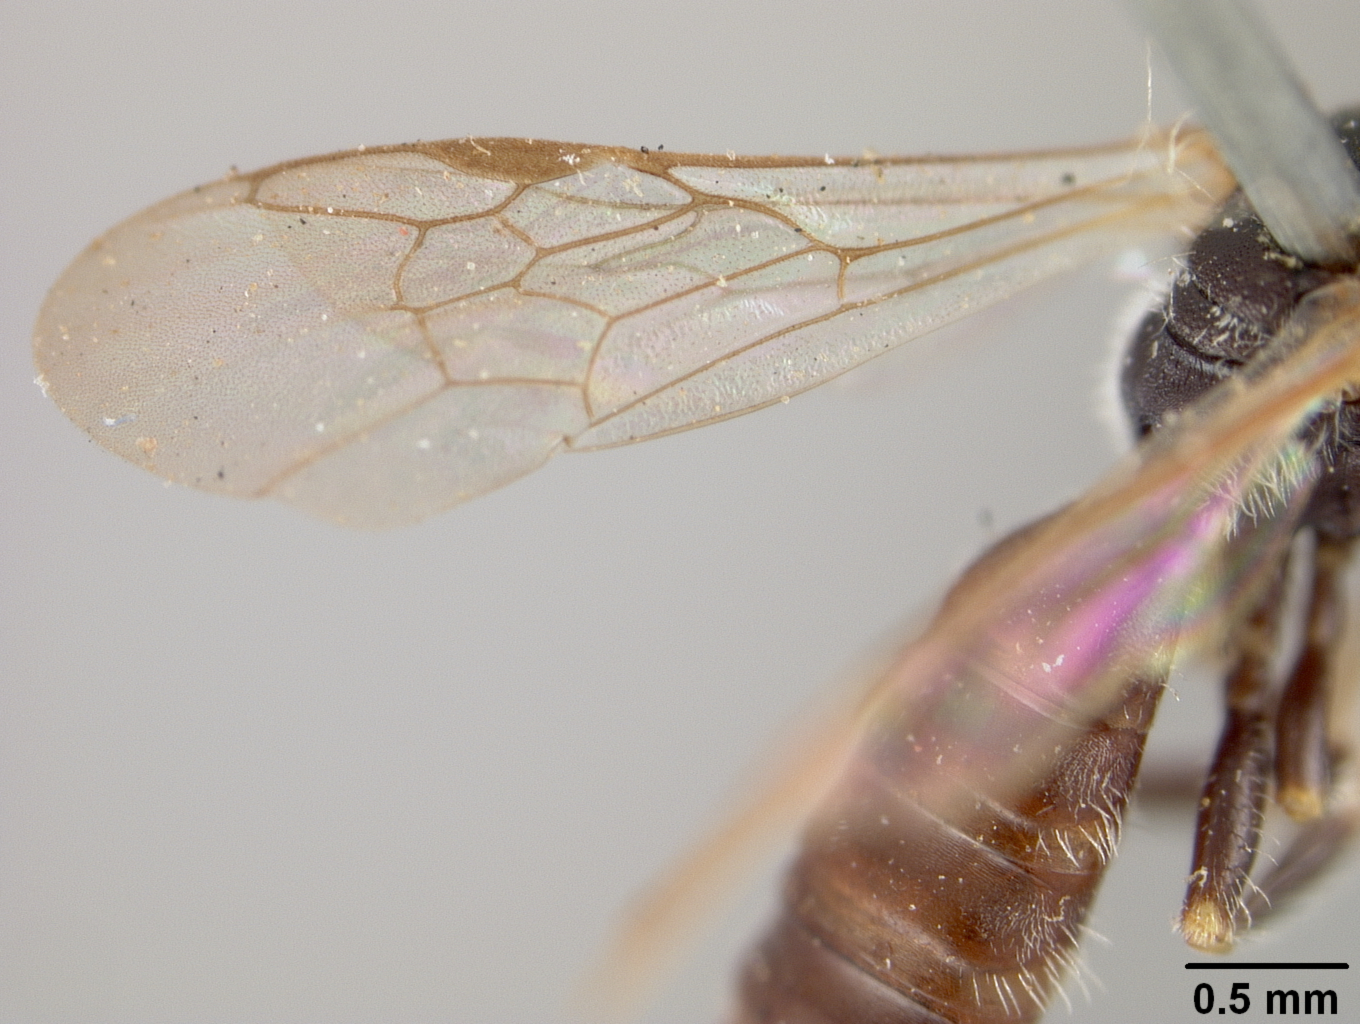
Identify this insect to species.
Panurginus pauper
